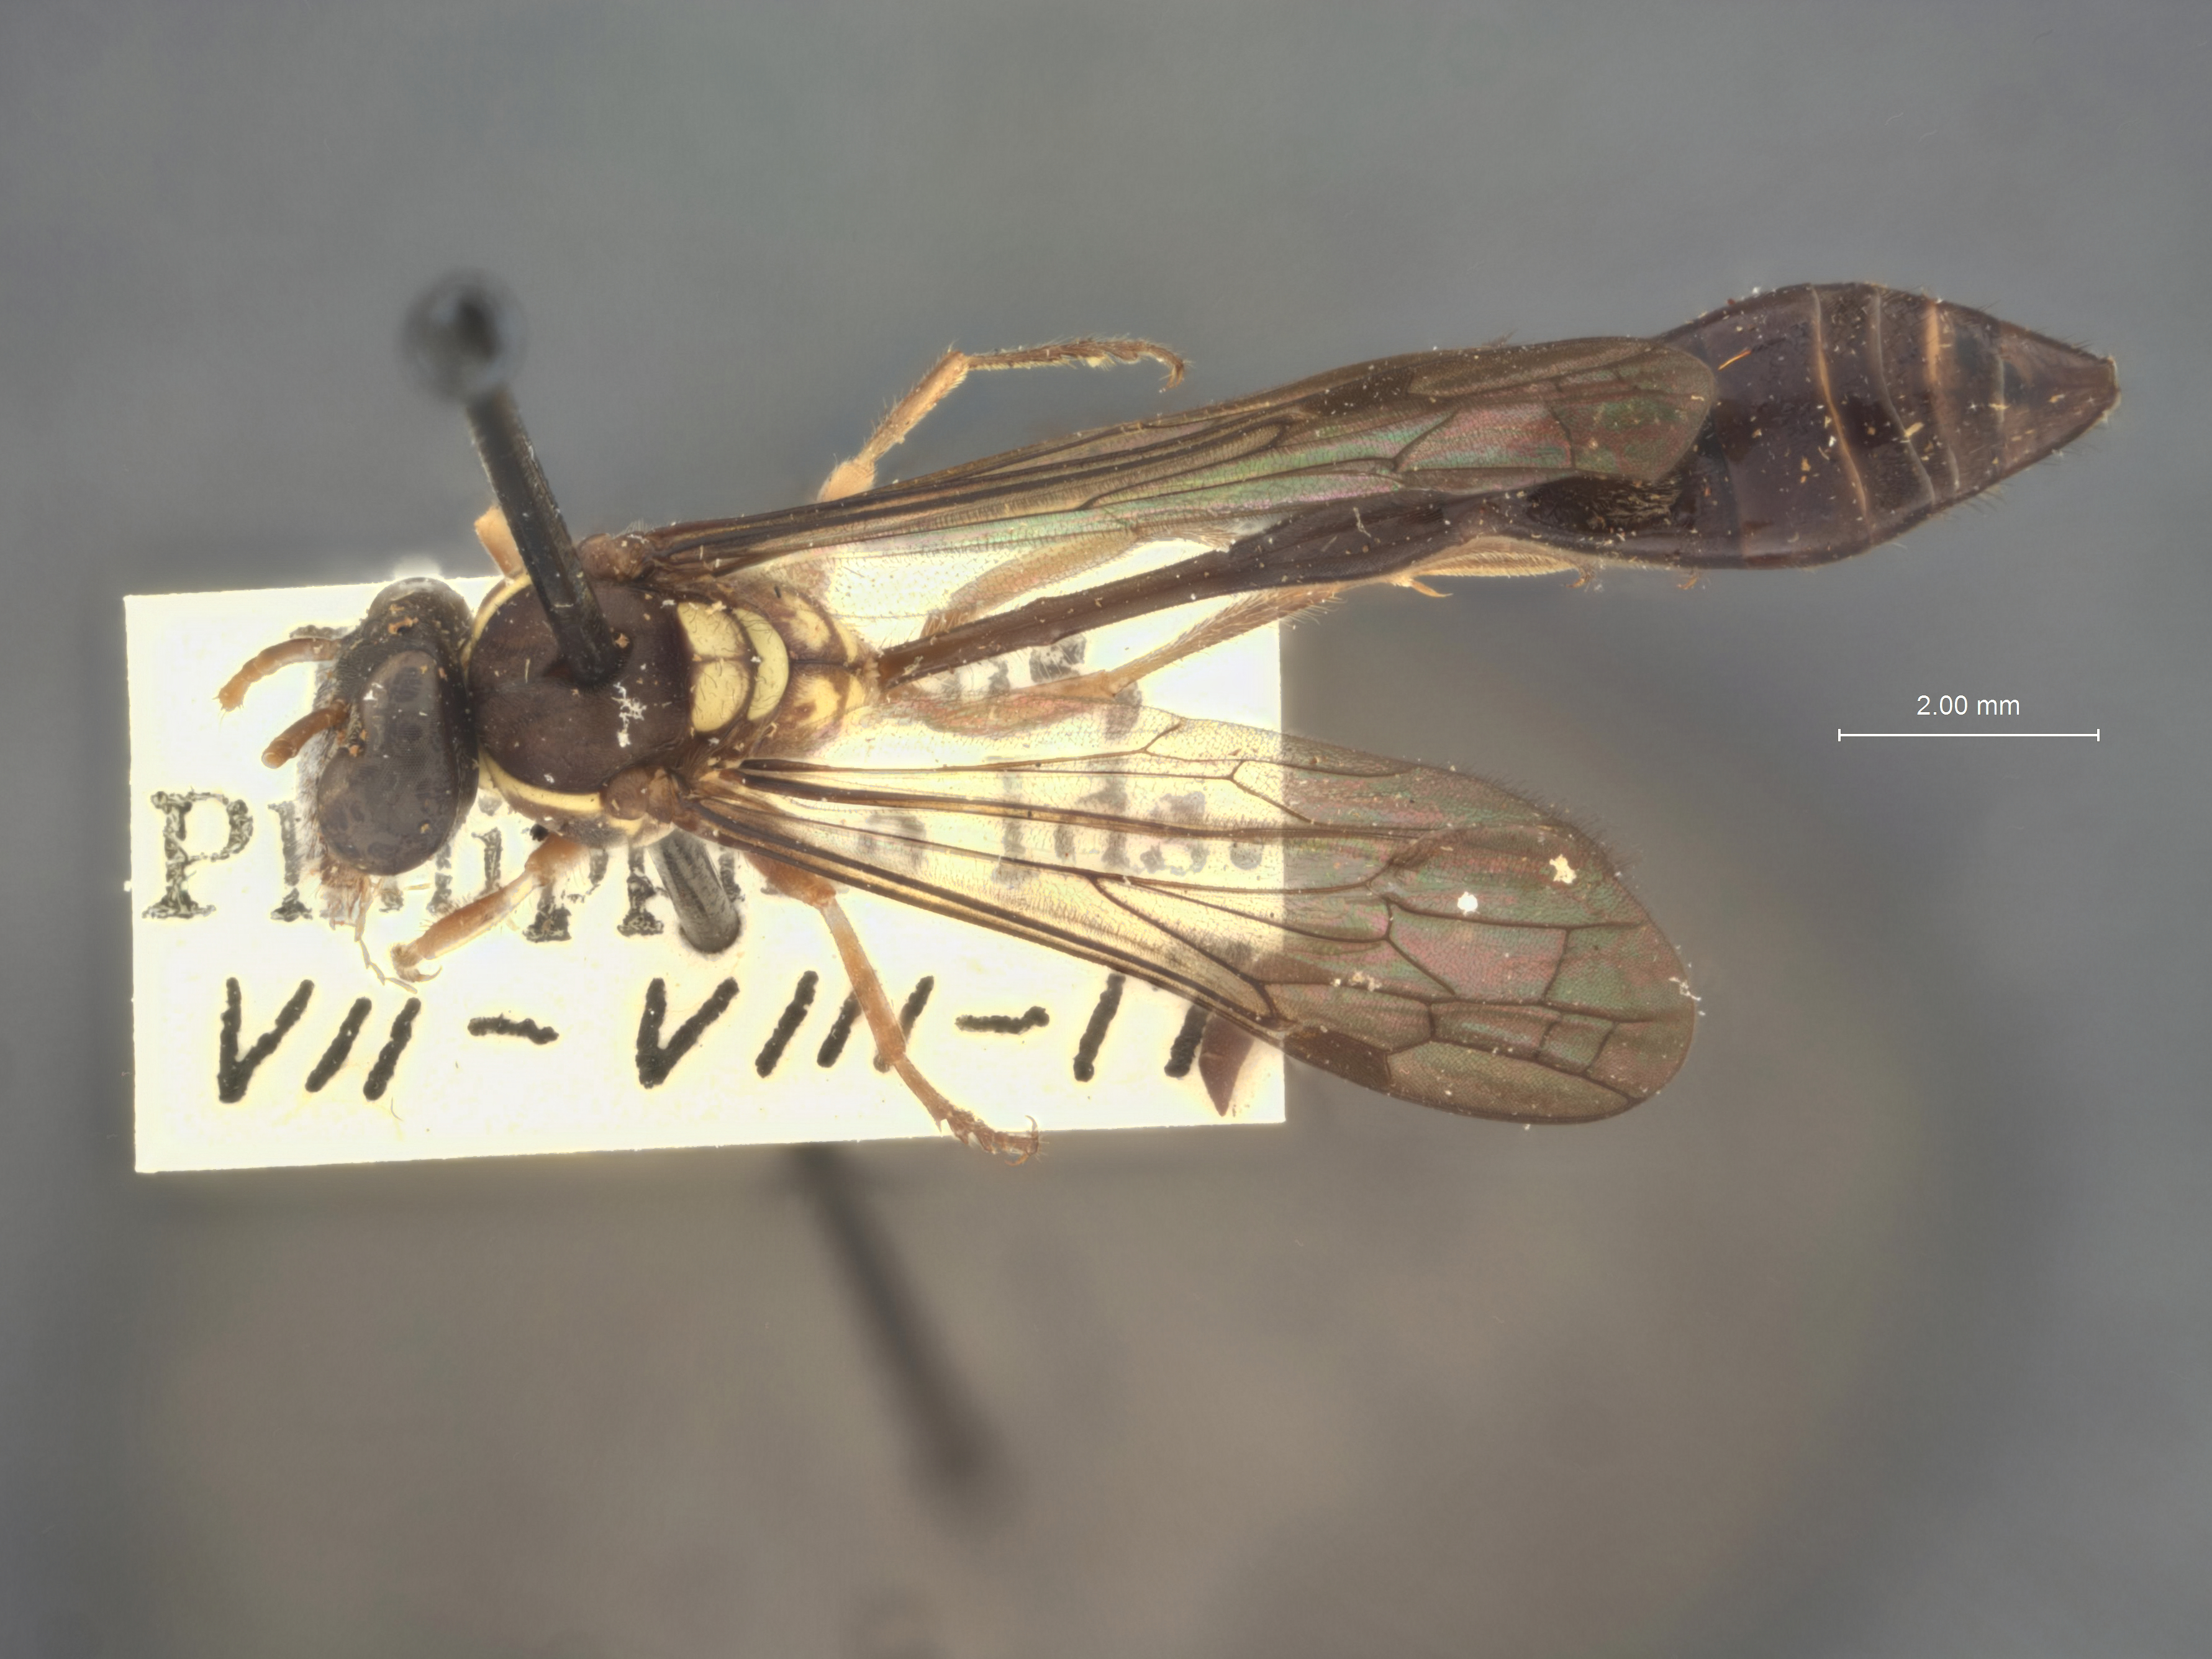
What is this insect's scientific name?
Stenogaster depressigaster
